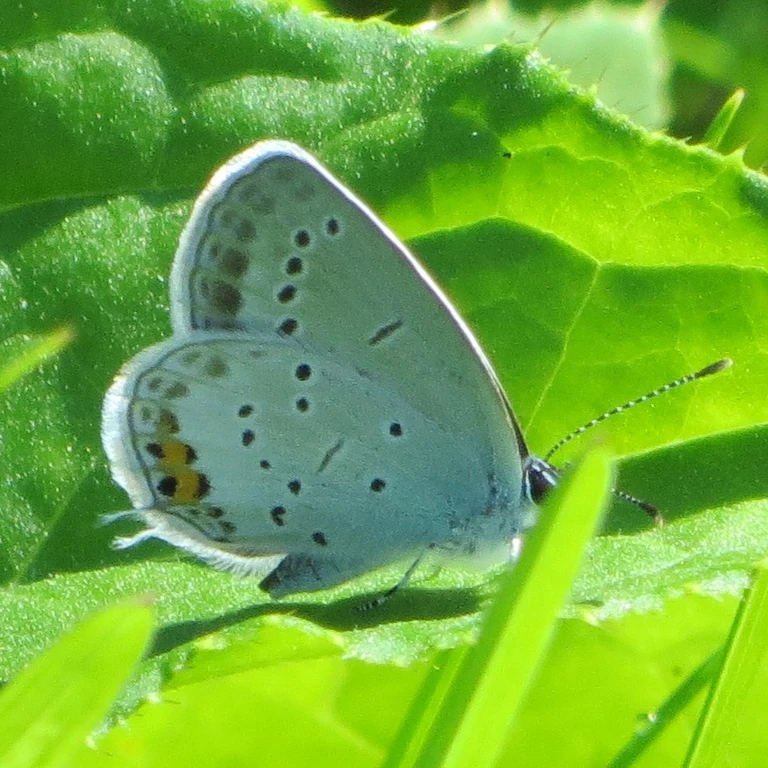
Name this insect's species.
Cupido argiades (also Elkalyce argiades)
